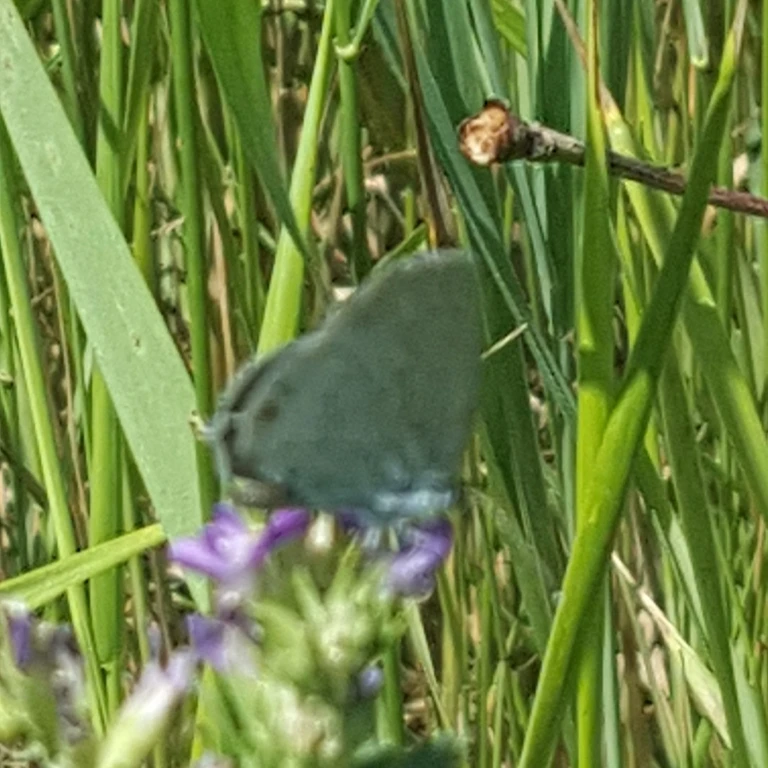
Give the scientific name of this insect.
Cupido argiades (also Elkalyce argiades)
